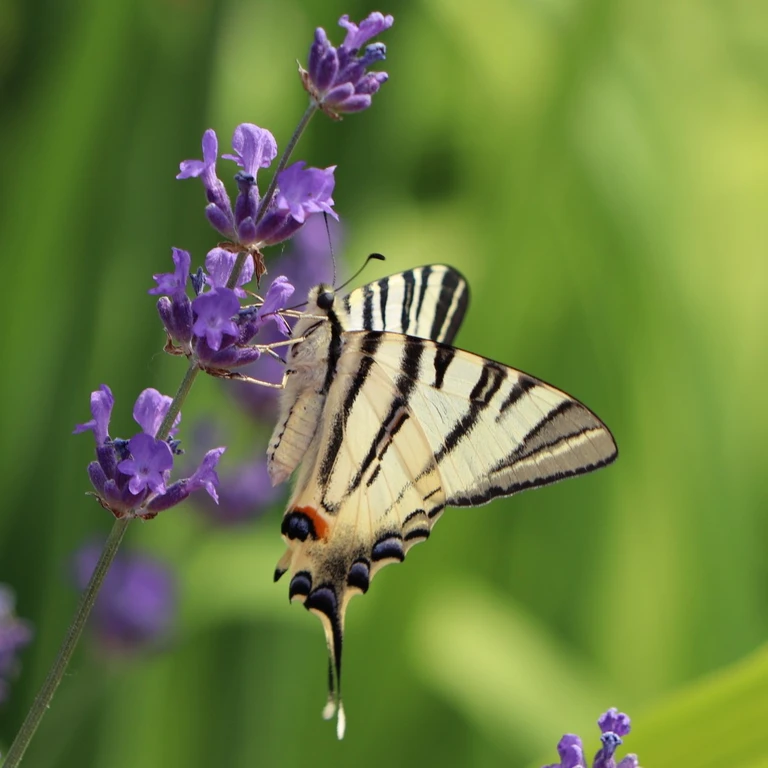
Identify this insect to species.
Iphiclides podalirius
